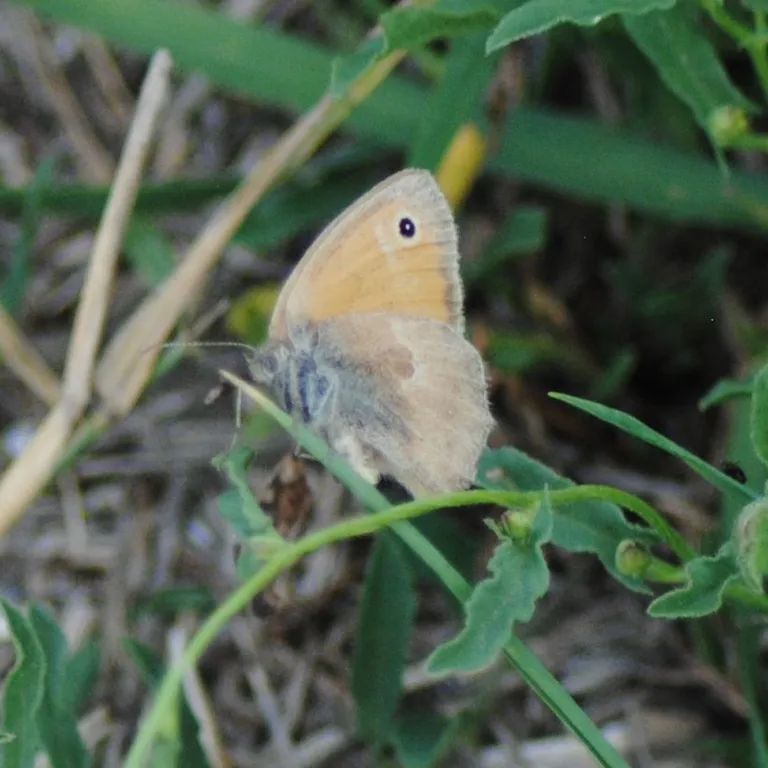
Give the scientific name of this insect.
Coenonympha pamphilus
